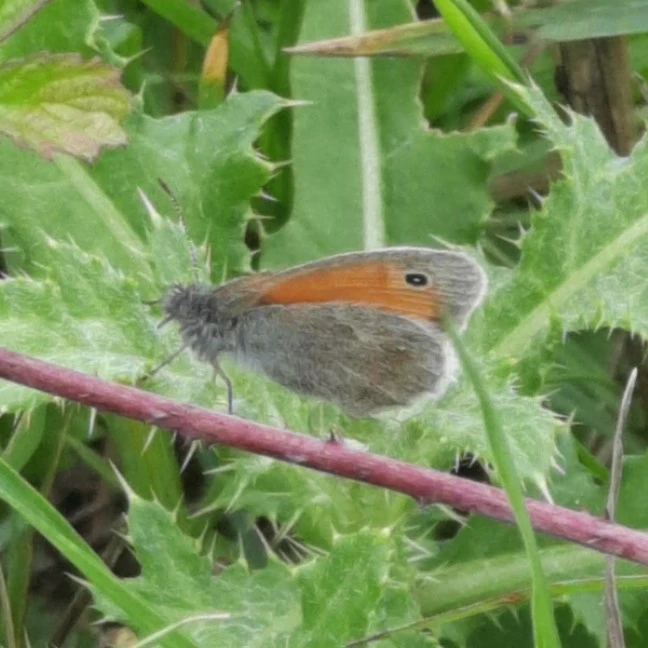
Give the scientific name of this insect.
Coenonympha pamphilus
